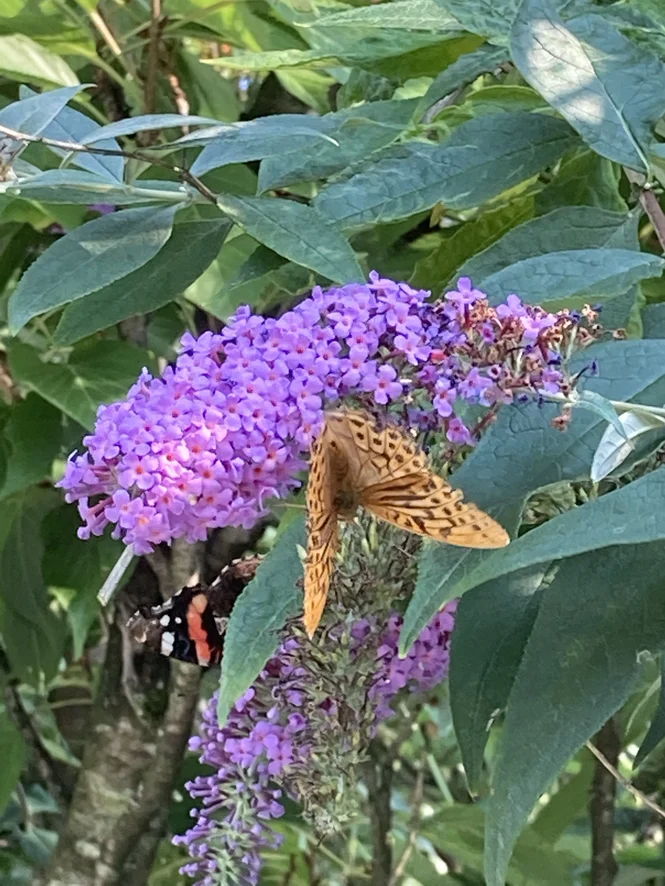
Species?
Argynnis paphia
